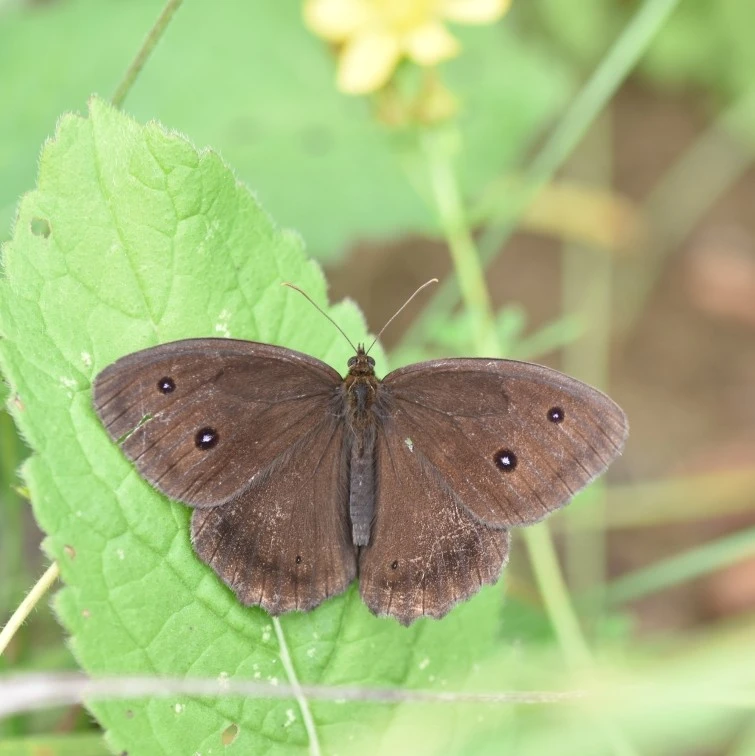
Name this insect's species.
Minois dryas
